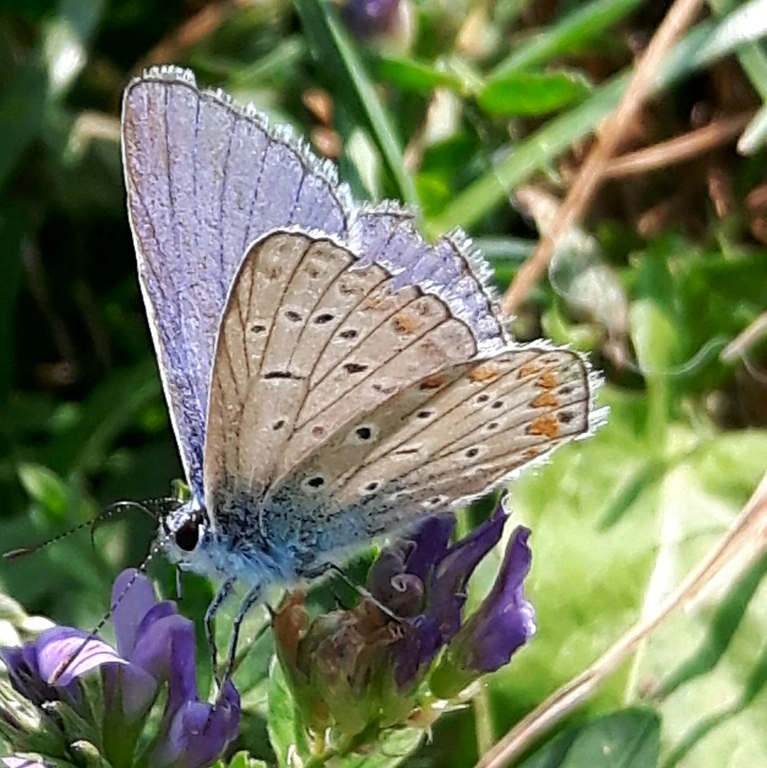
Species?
Polyommatus icarus
